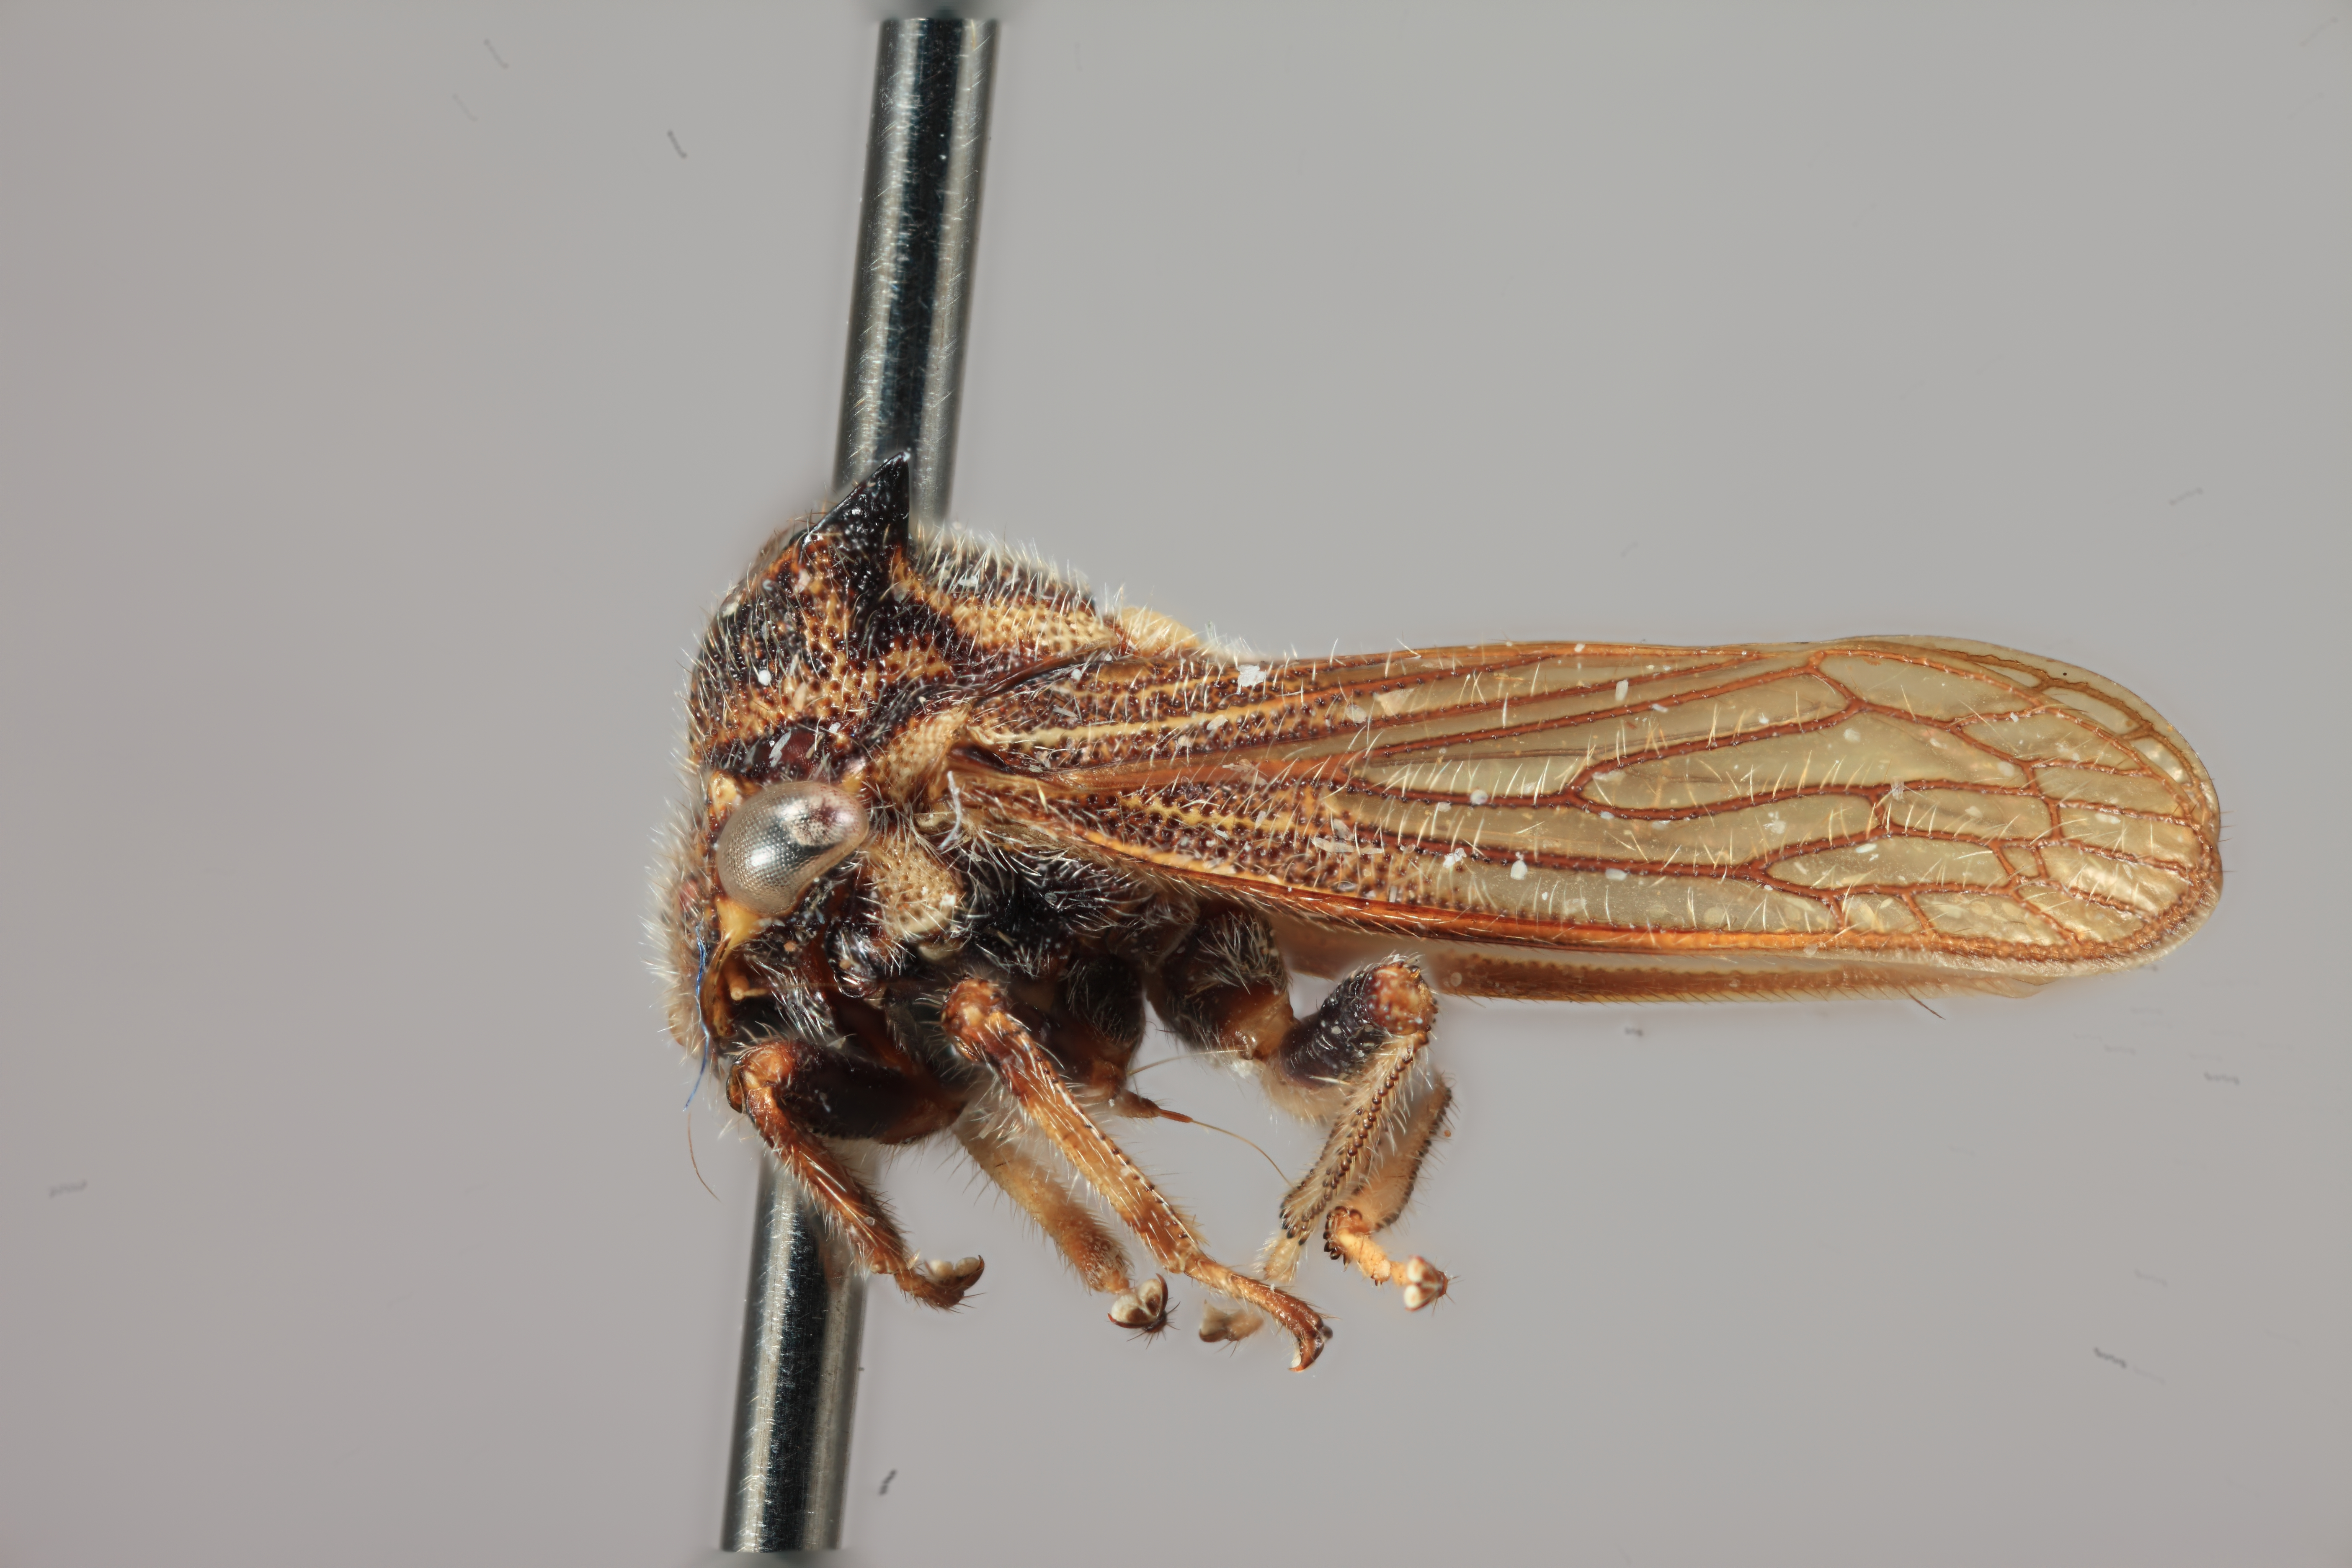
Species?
Tolania zapara
